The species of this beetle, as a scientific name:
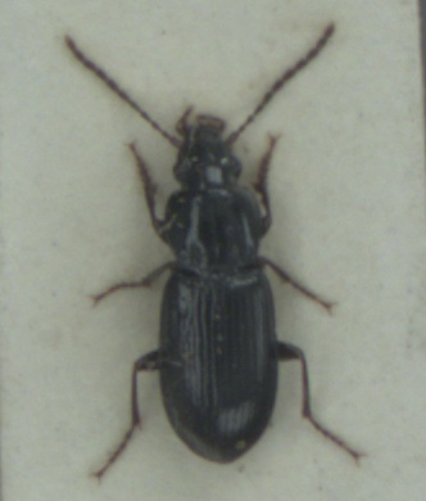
Pterostichus minor
